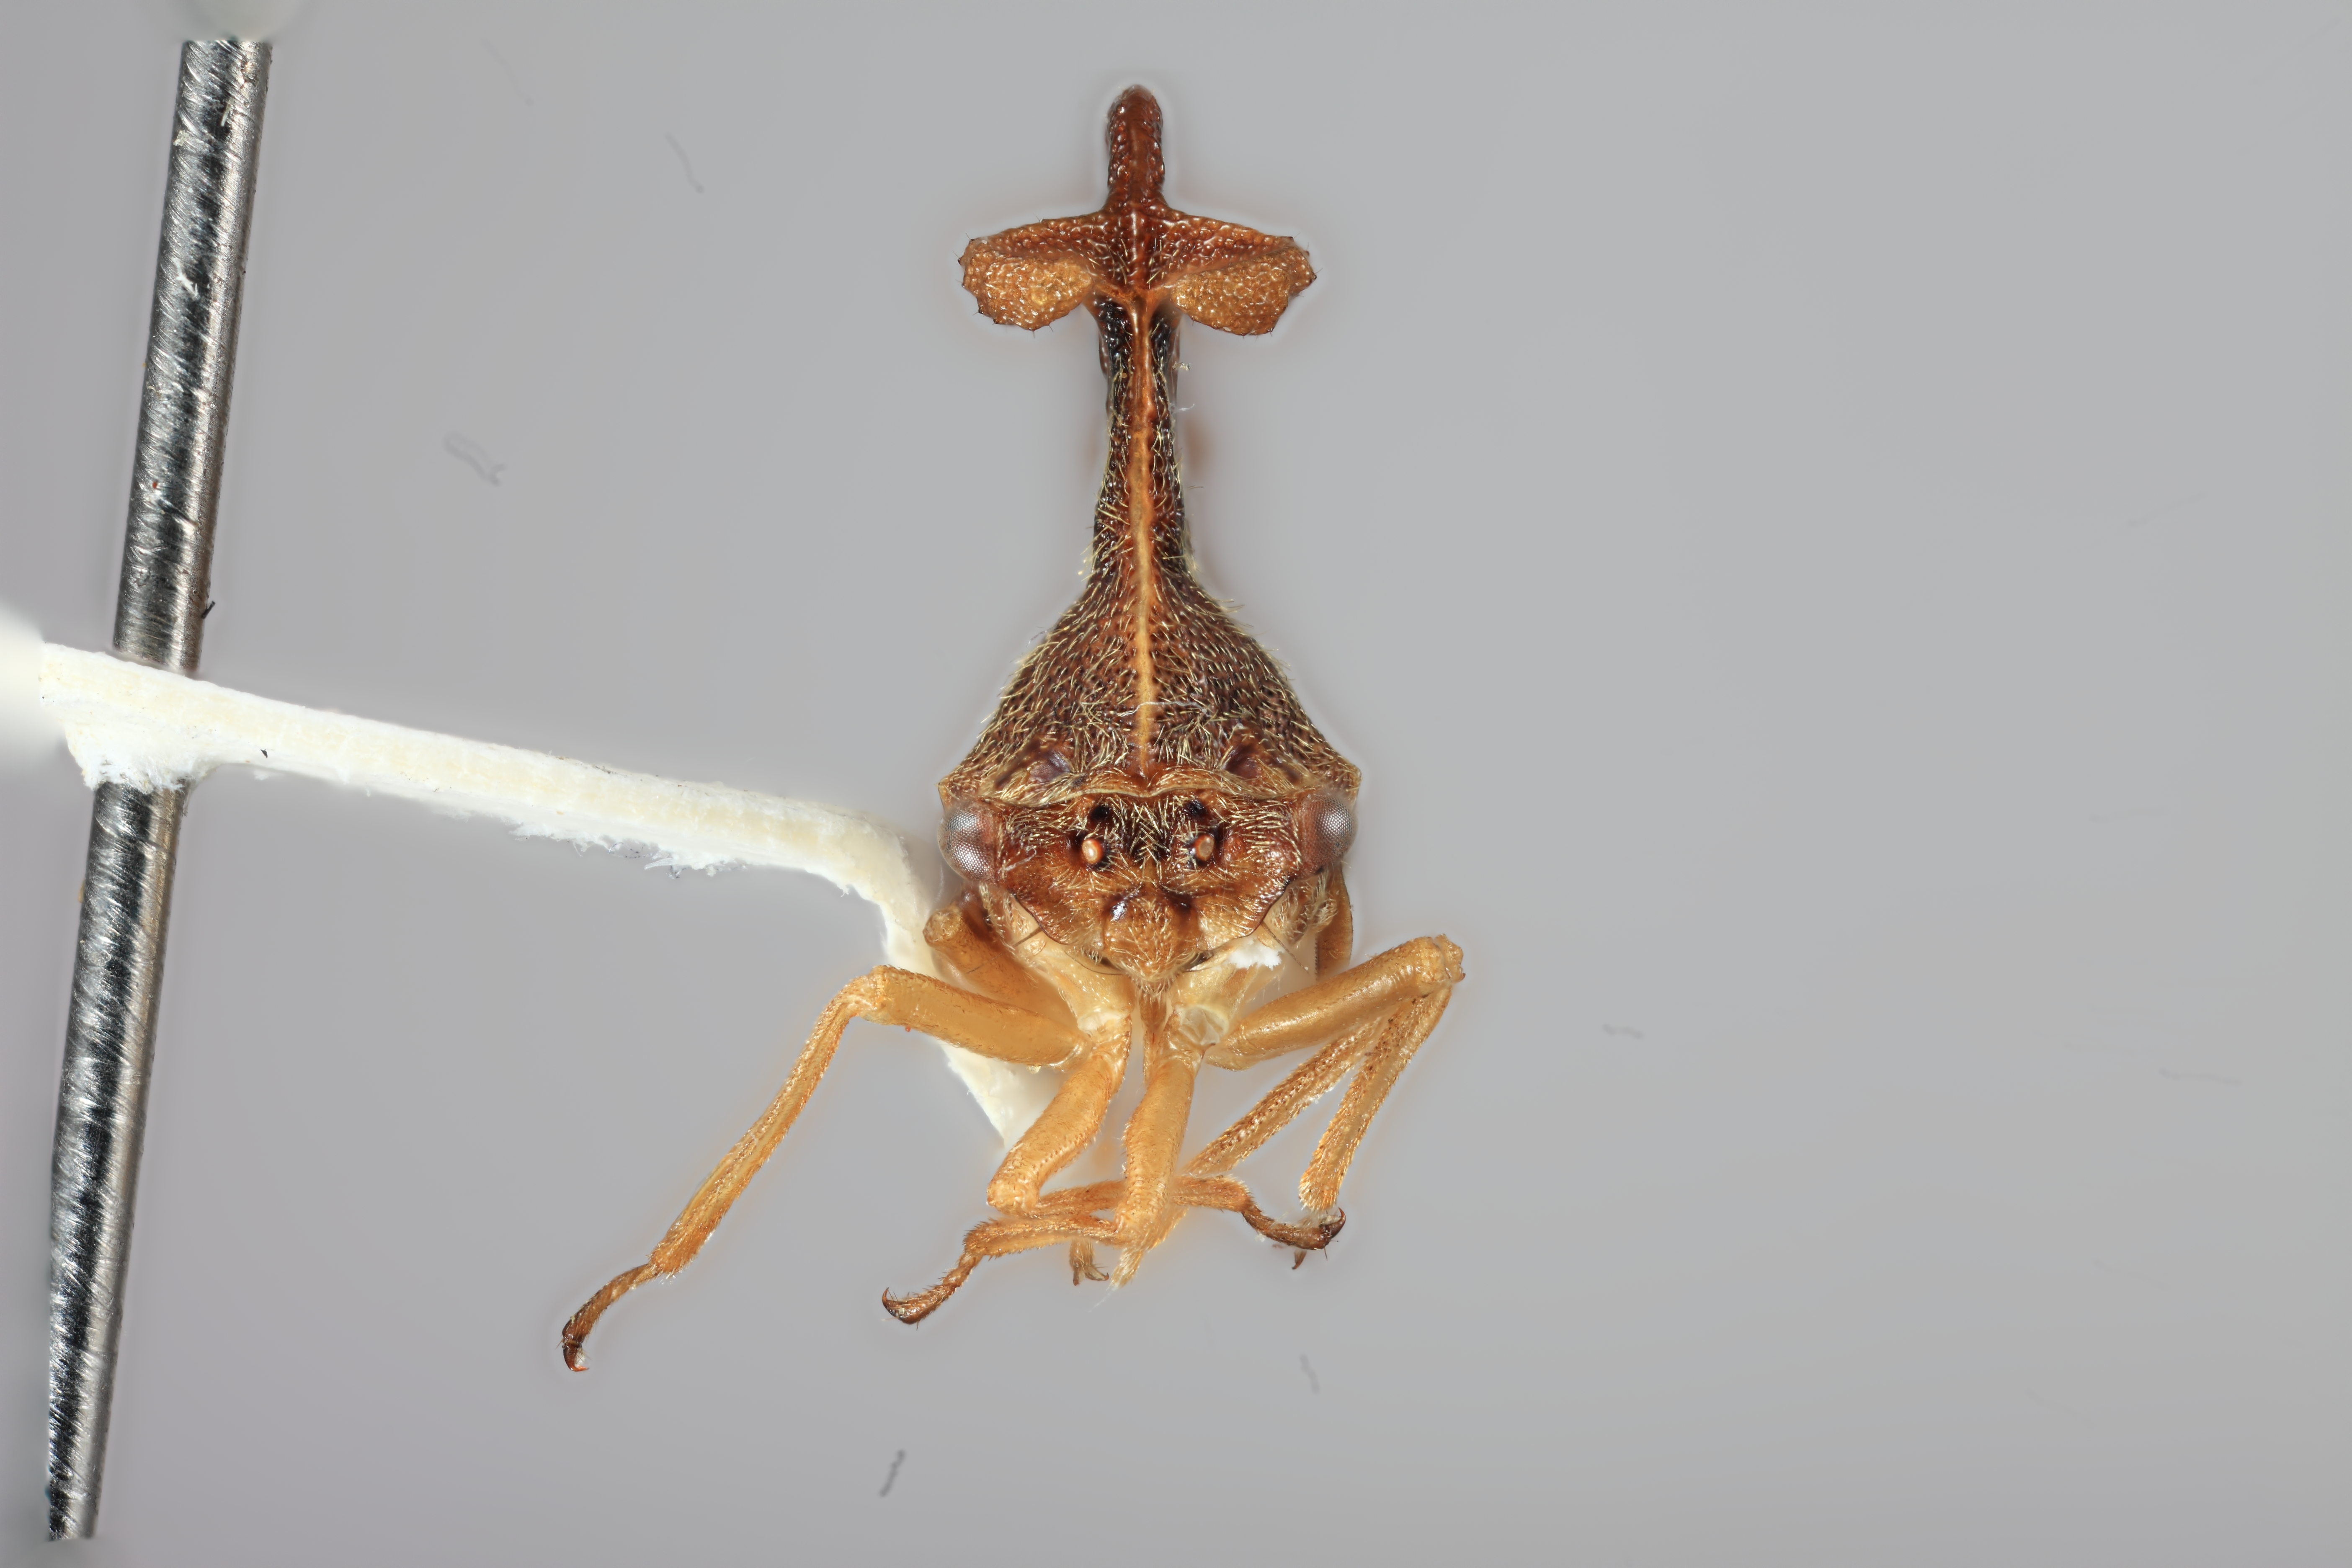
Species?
Lycoderes nathanieli
